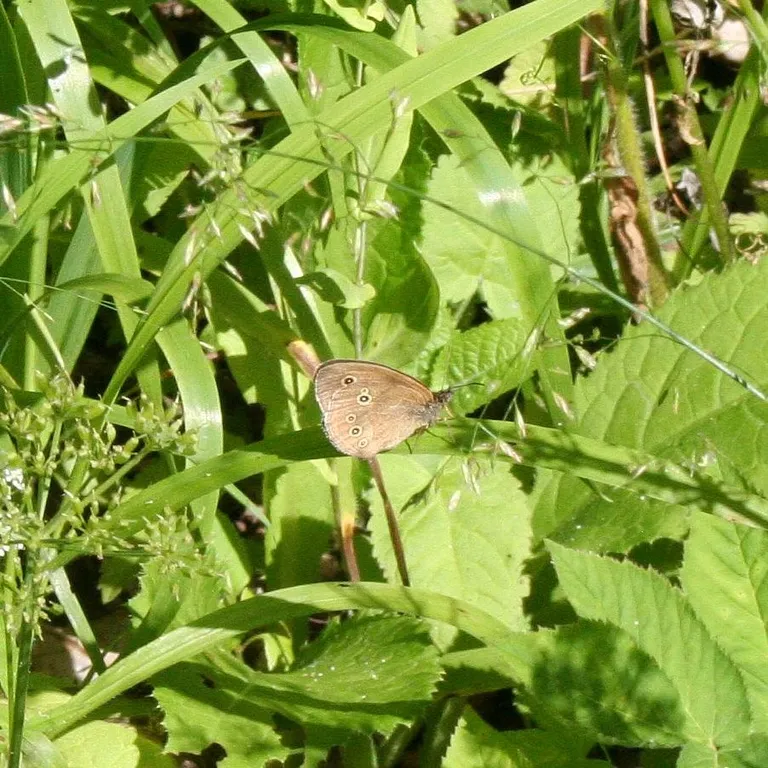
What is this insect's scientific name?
Aphantopus hyperantus
